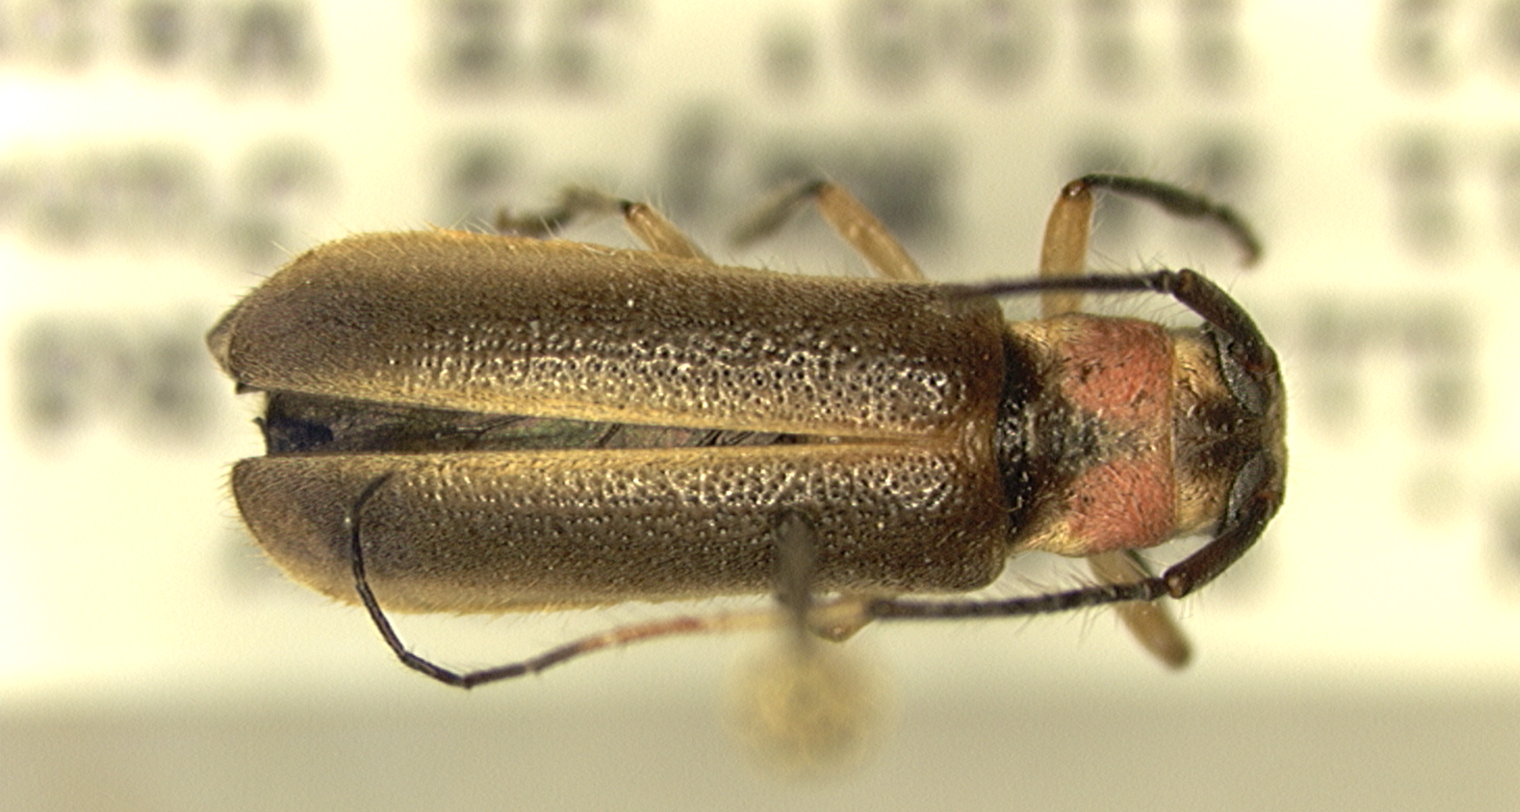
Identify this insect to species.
Erana rosea (also Eranina rosea)
